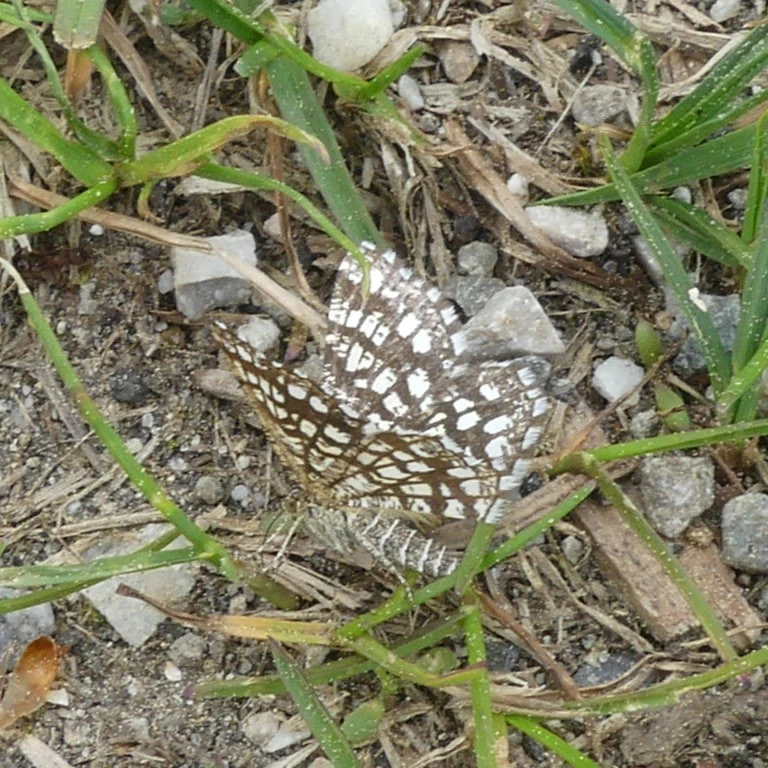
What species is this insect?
Chiasmia clathrata
